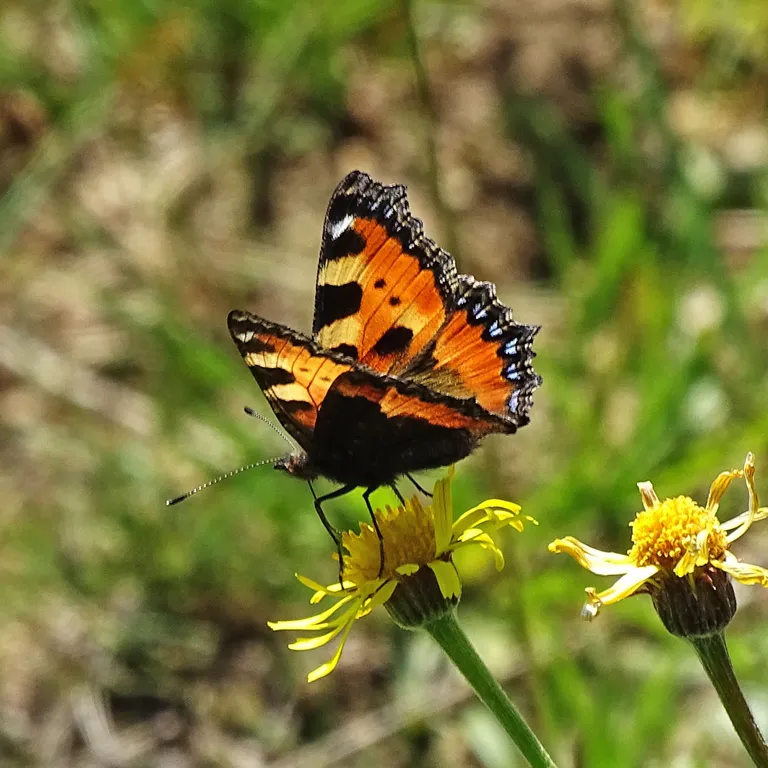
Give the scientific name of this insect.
Aglais urticae
